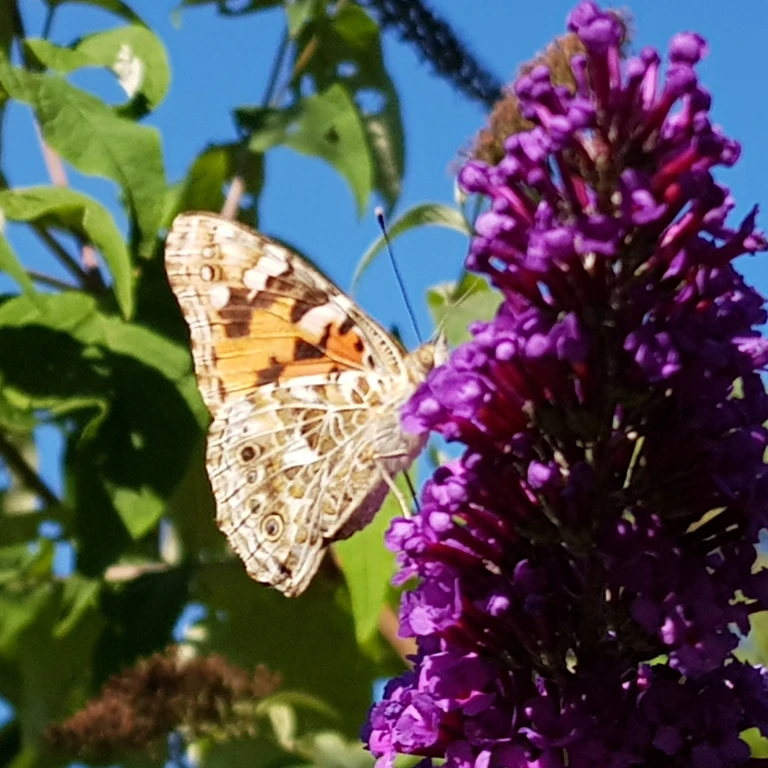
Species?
Vanessa cardui
